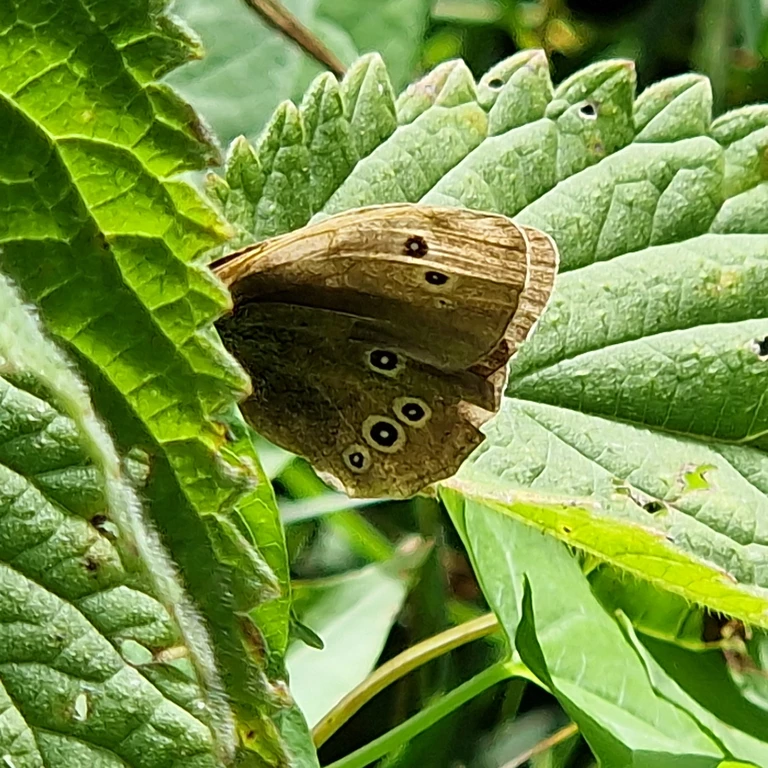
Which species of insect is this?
Aphantopus hyperantus
